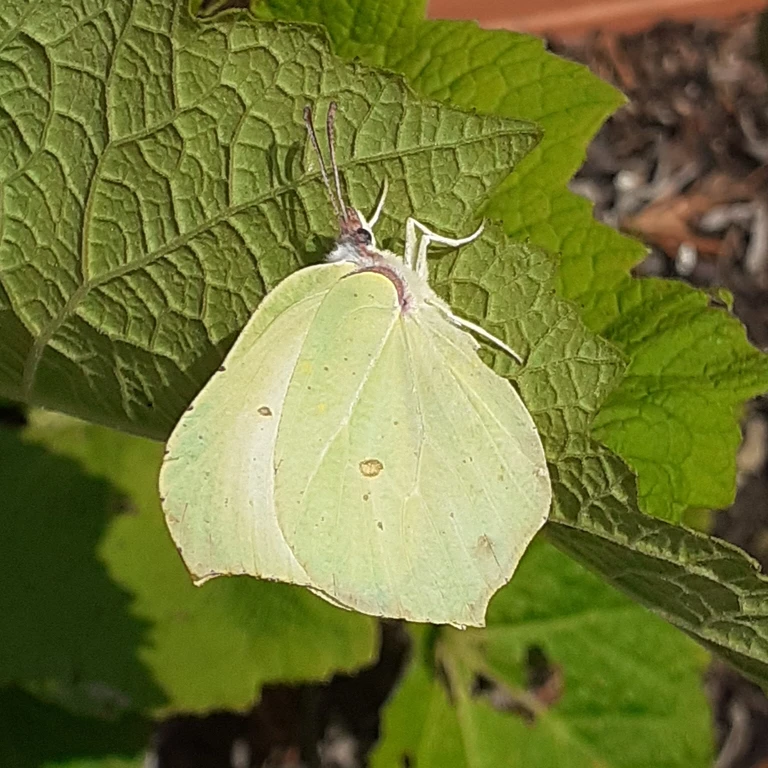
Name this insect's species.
Gonepteryx rhamni
